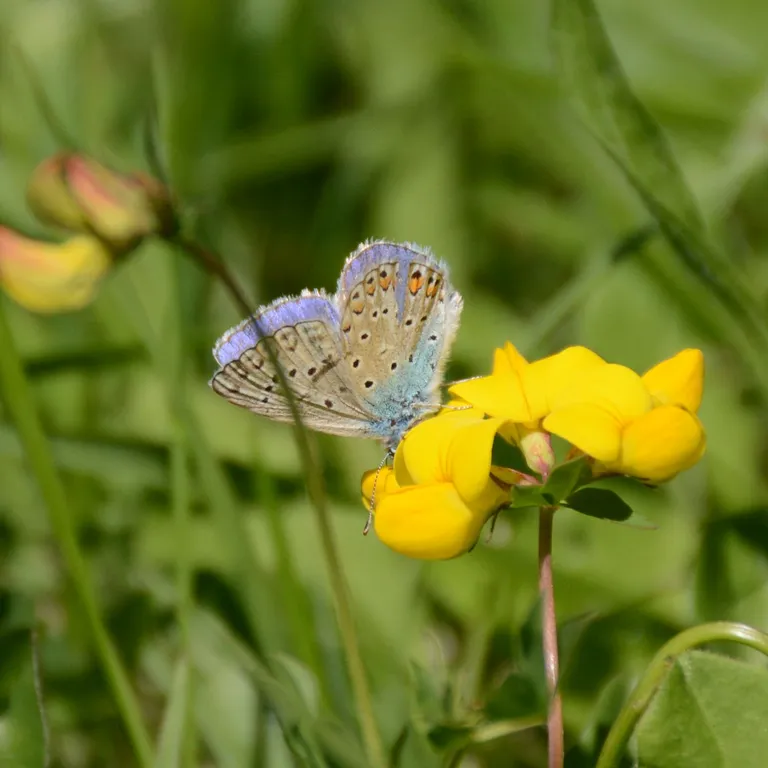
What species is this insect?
Polyommatus icarus
